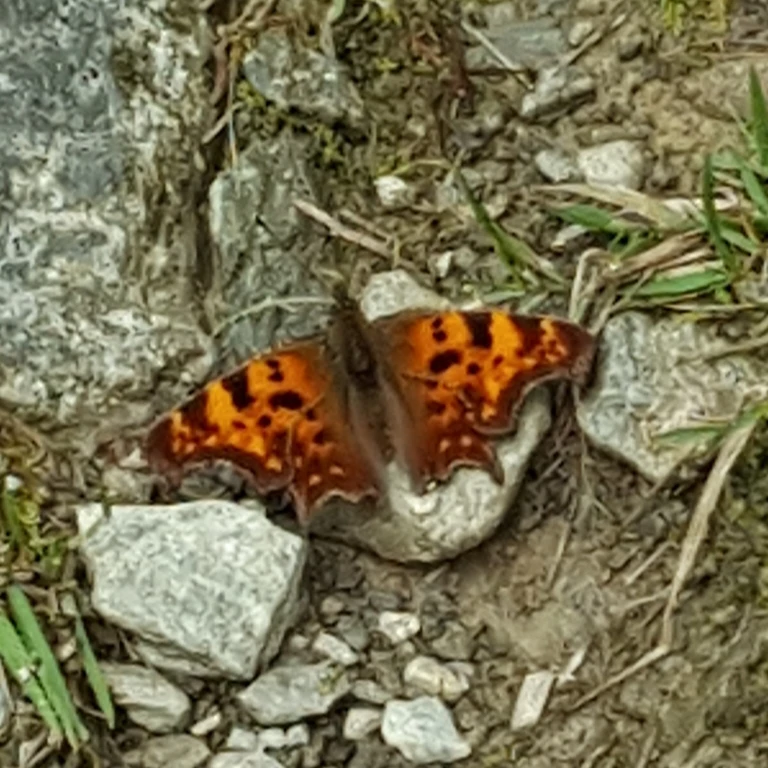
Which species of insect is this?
Polygonia c-album
